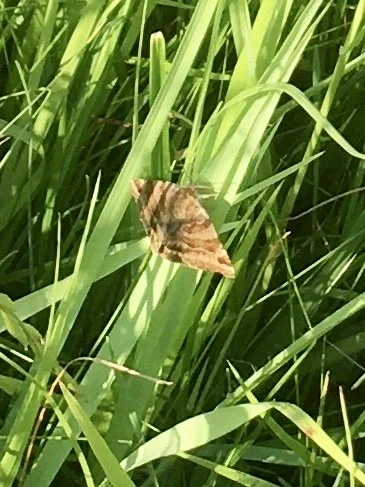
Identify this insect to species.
Euclidia glyphica
